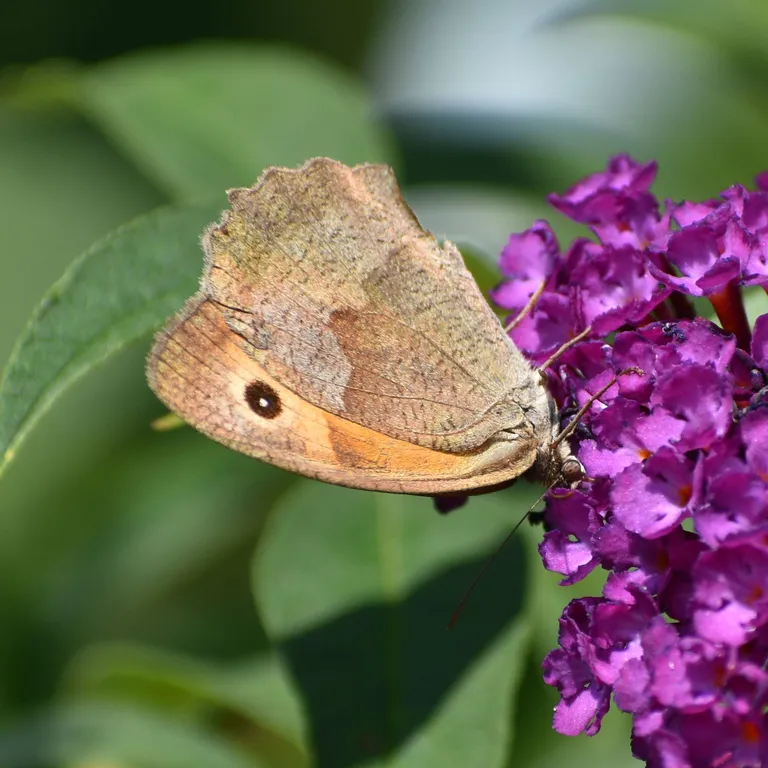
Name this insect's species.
Maniola jurtina
